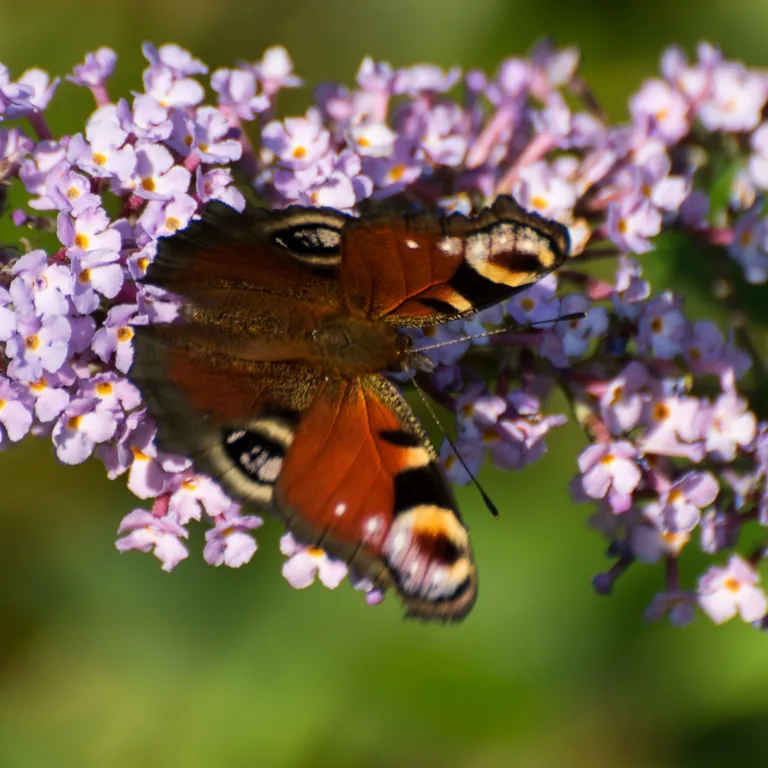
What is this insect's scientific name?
Aglais io
